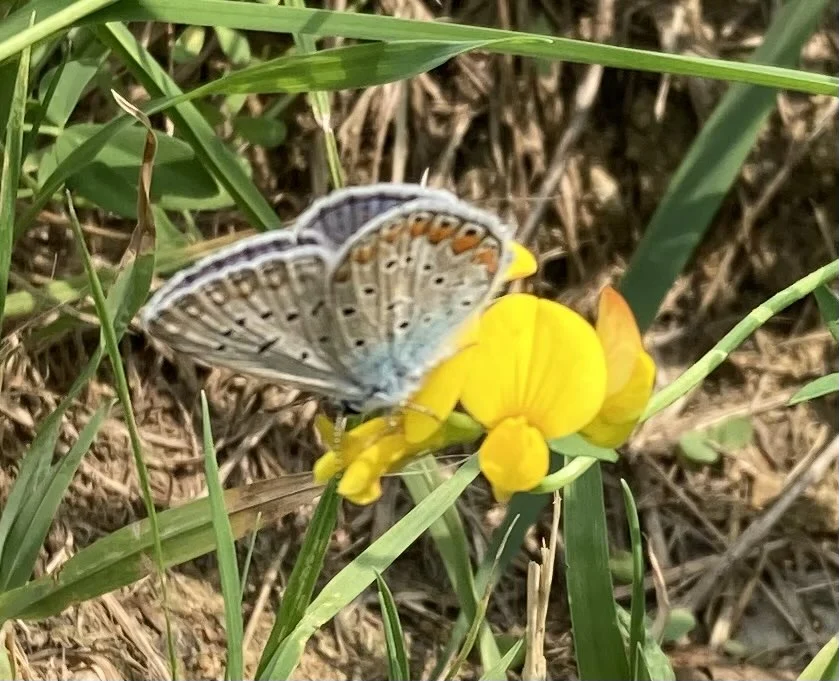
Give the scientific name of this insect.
Polyommatus icarus
